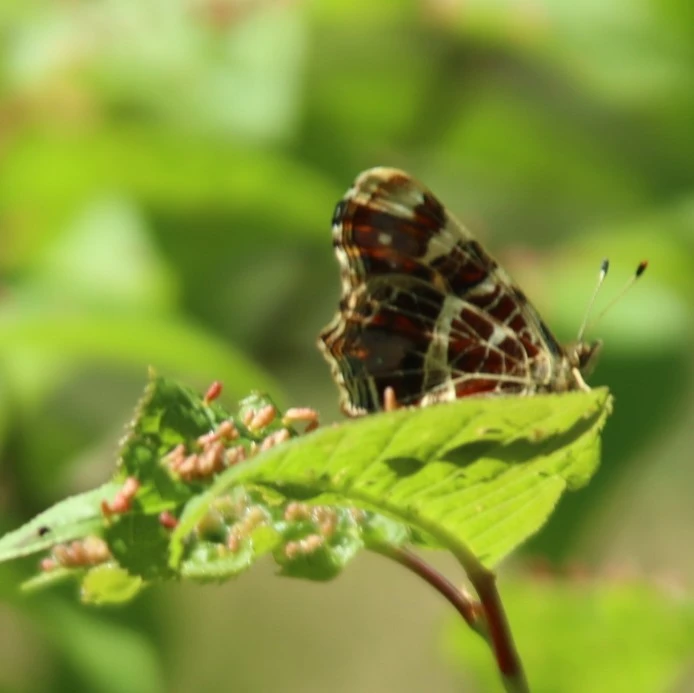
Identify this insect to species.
Araschnia levana
